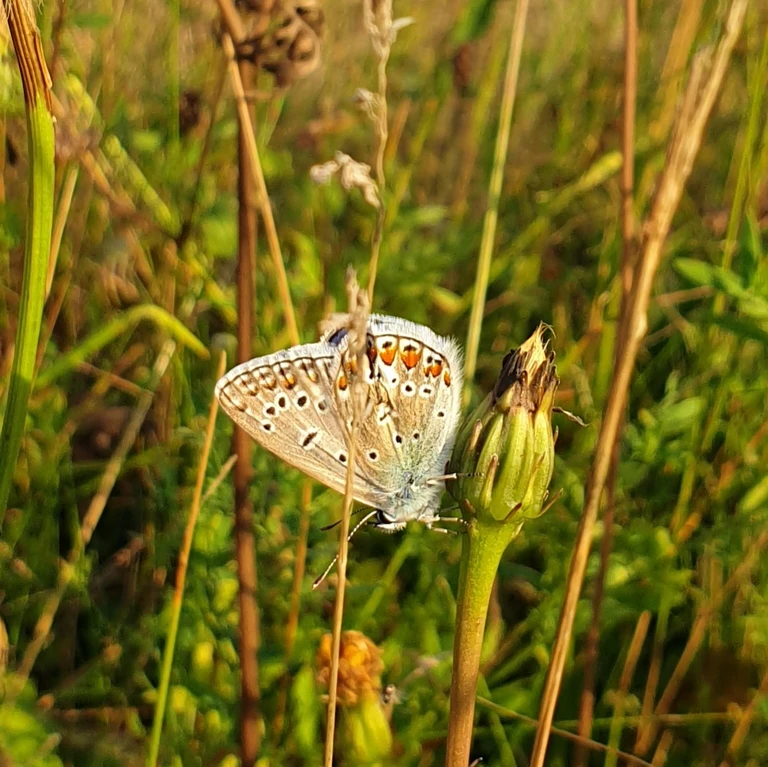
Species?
Polyommatus icarus
